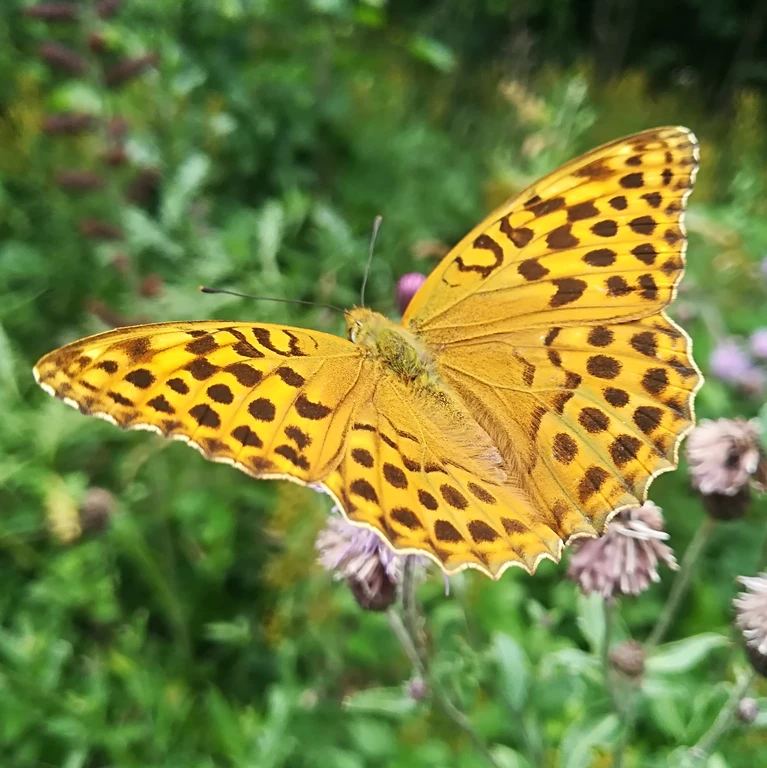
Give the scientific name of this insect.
Argynnis paphia
